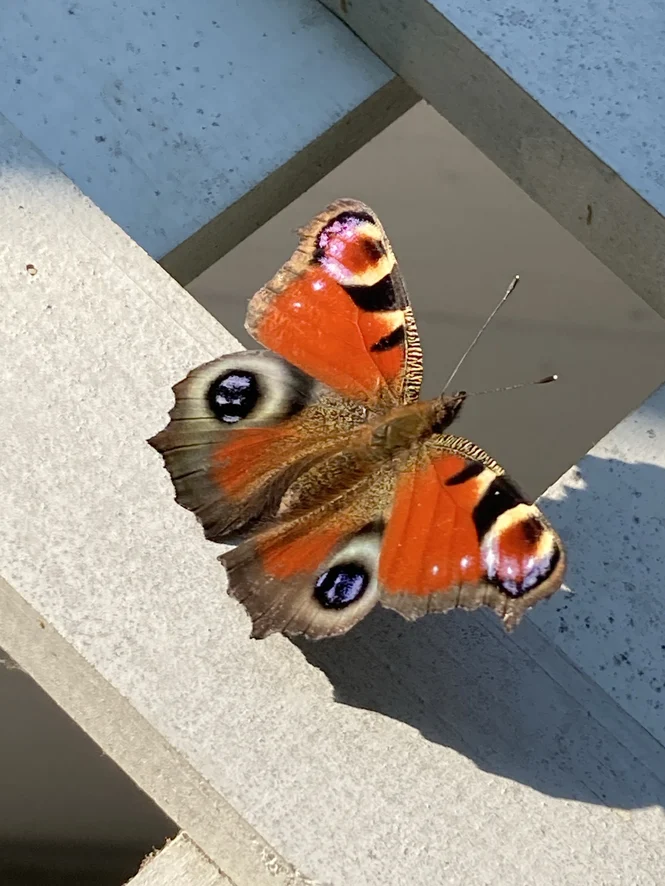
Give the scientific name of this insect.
Aglais io
